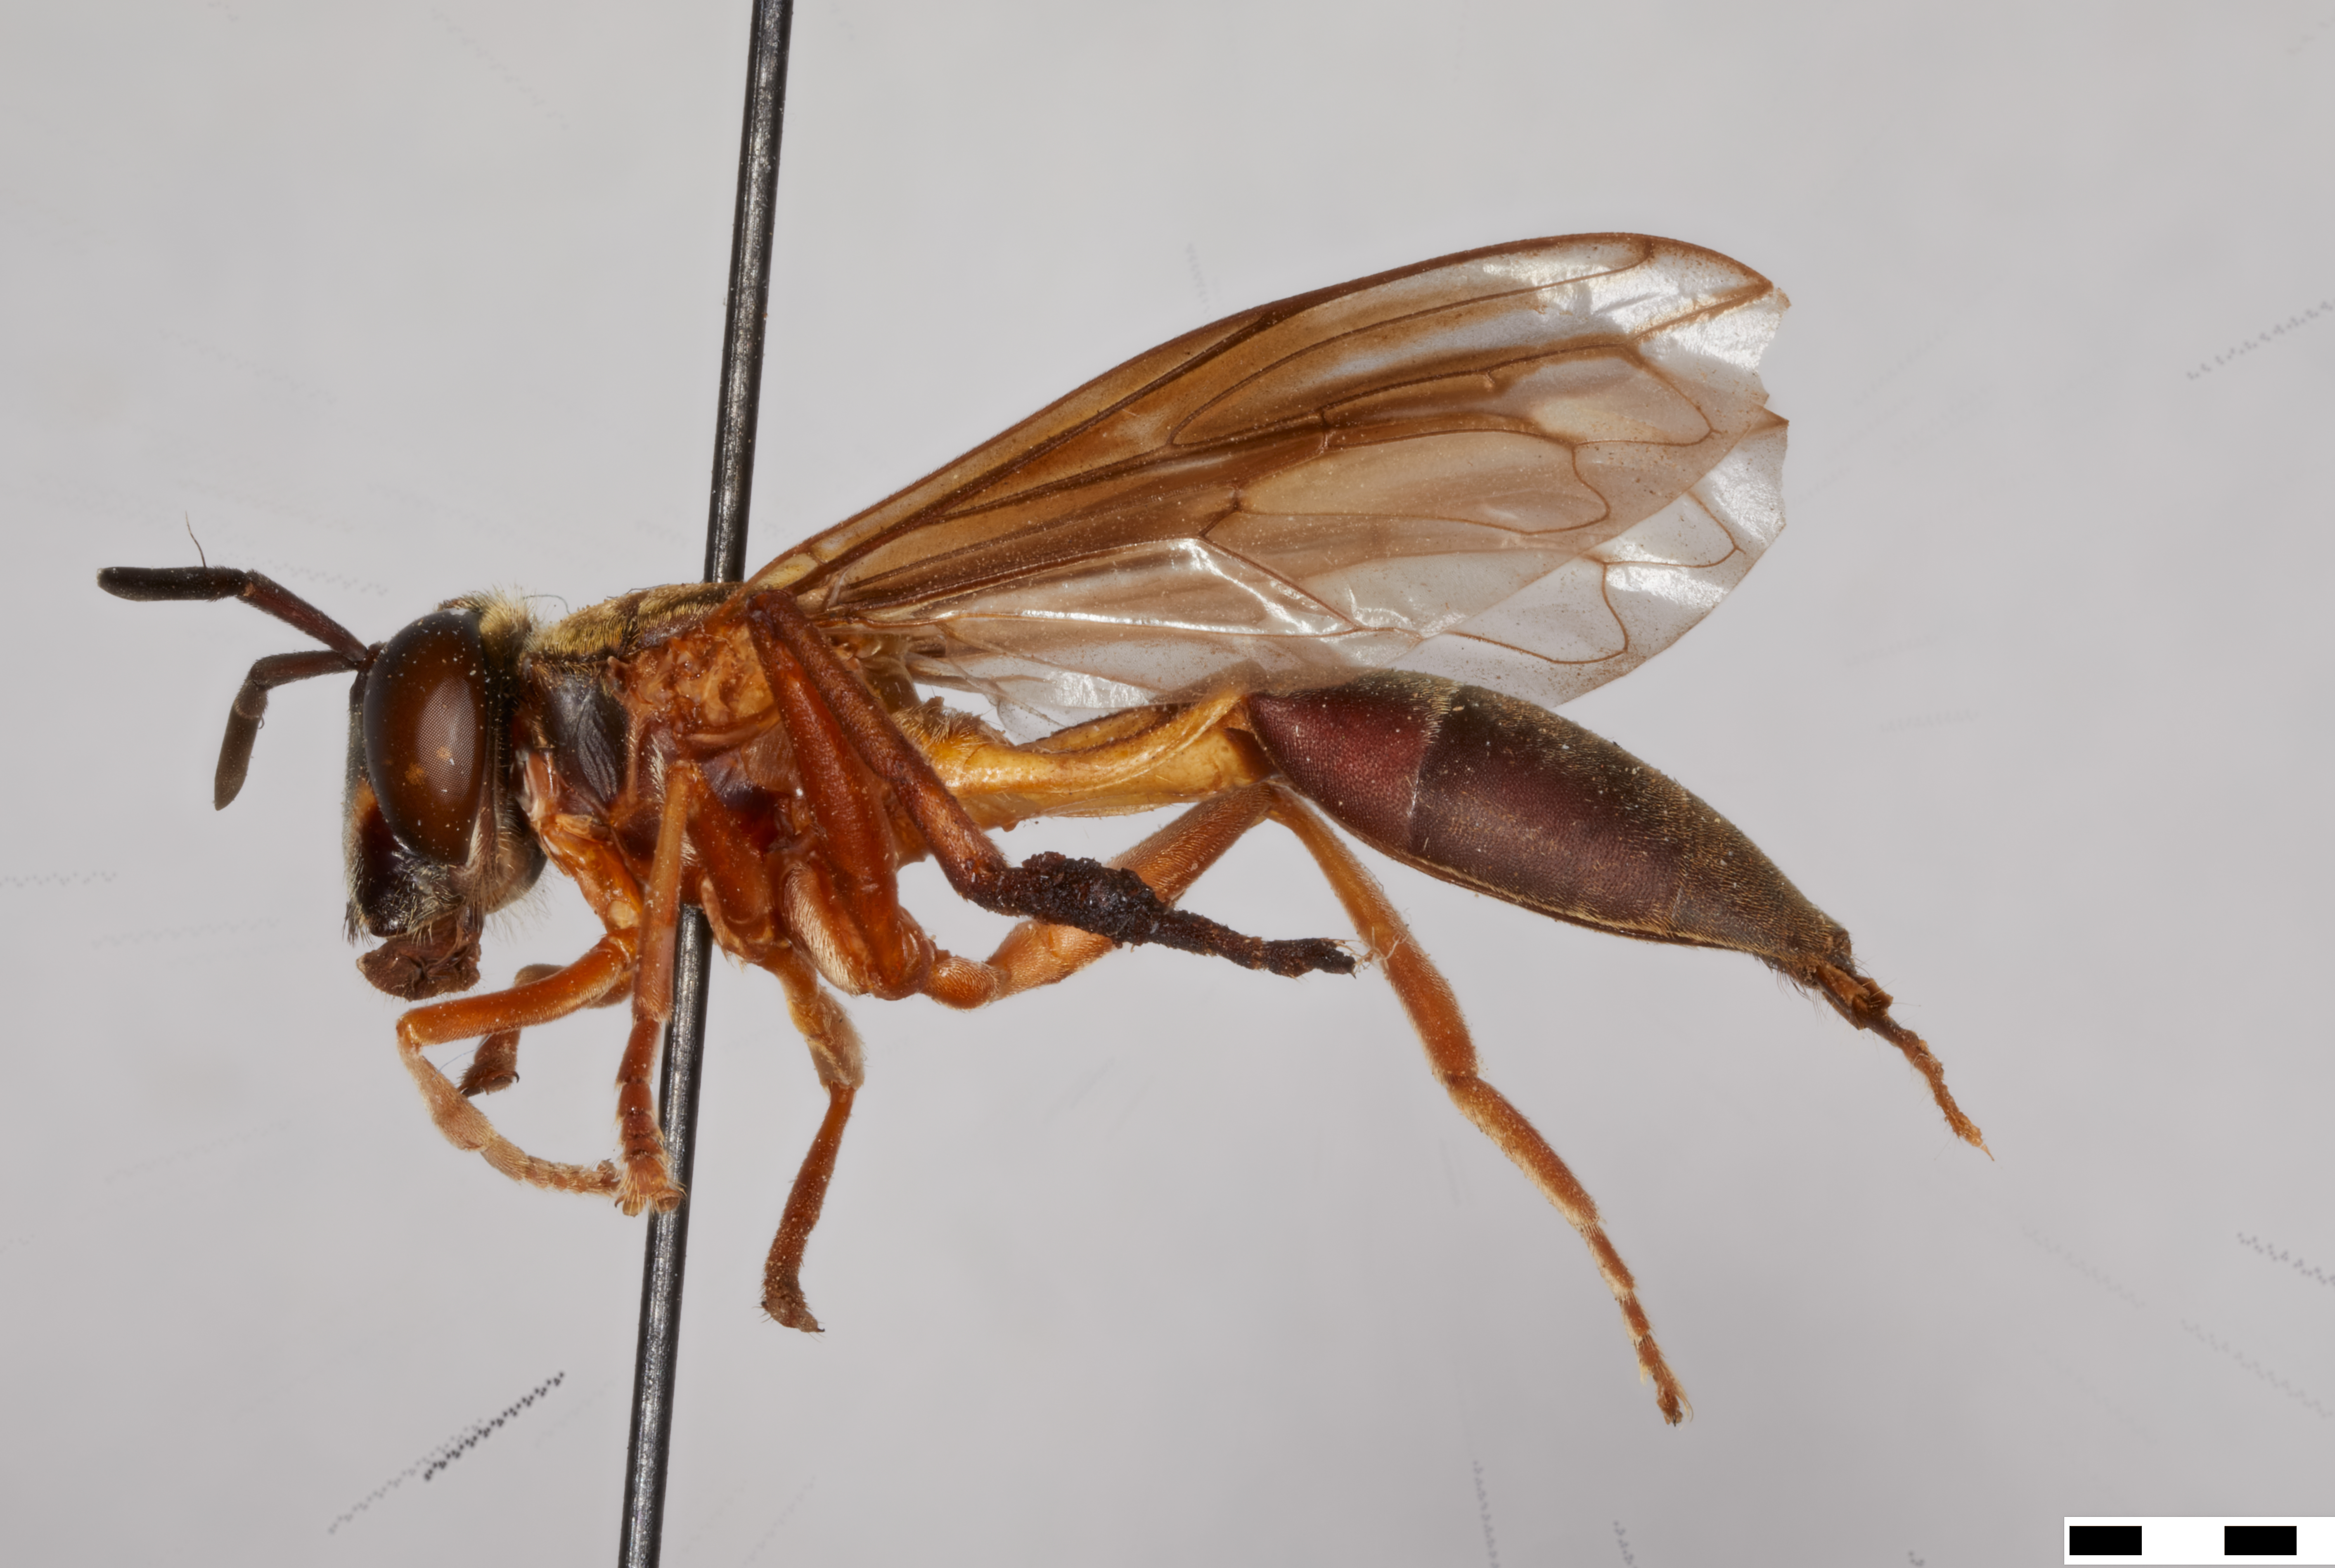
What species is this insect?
Microdon diaphanus
